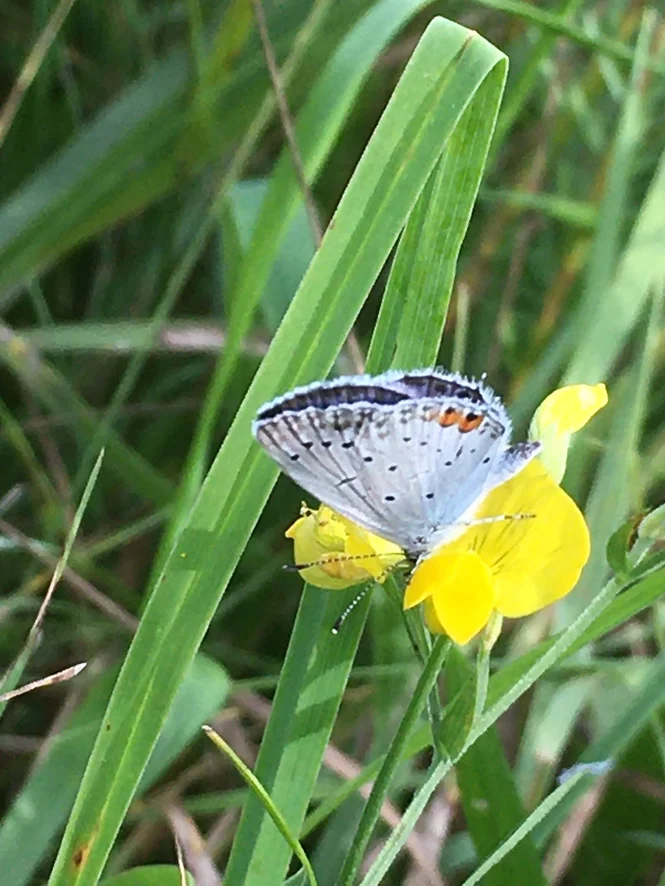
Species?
Cupido argiades (also Elkalyce argiades)
